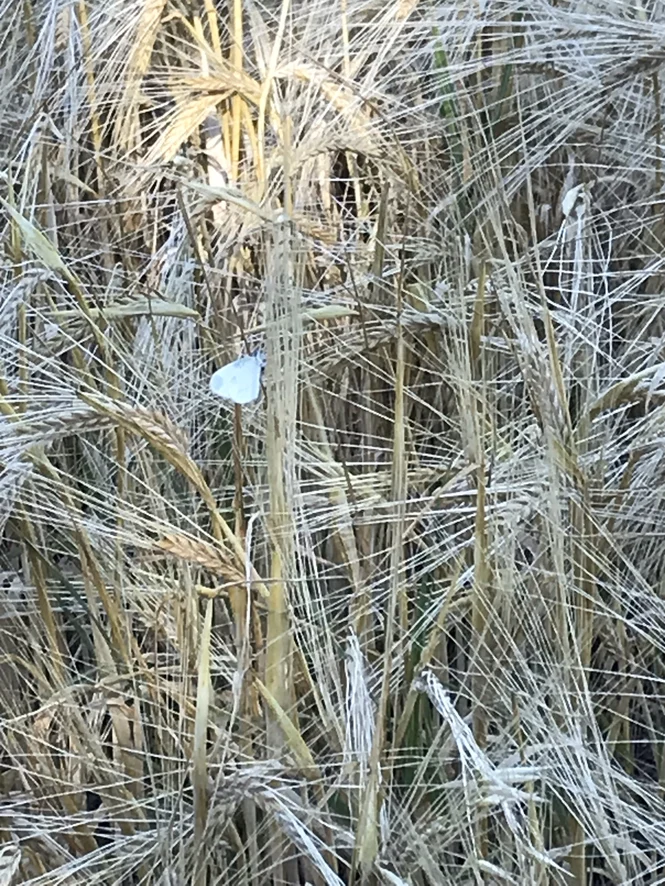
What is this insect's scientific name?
Leptidea sinapis/juvernica
